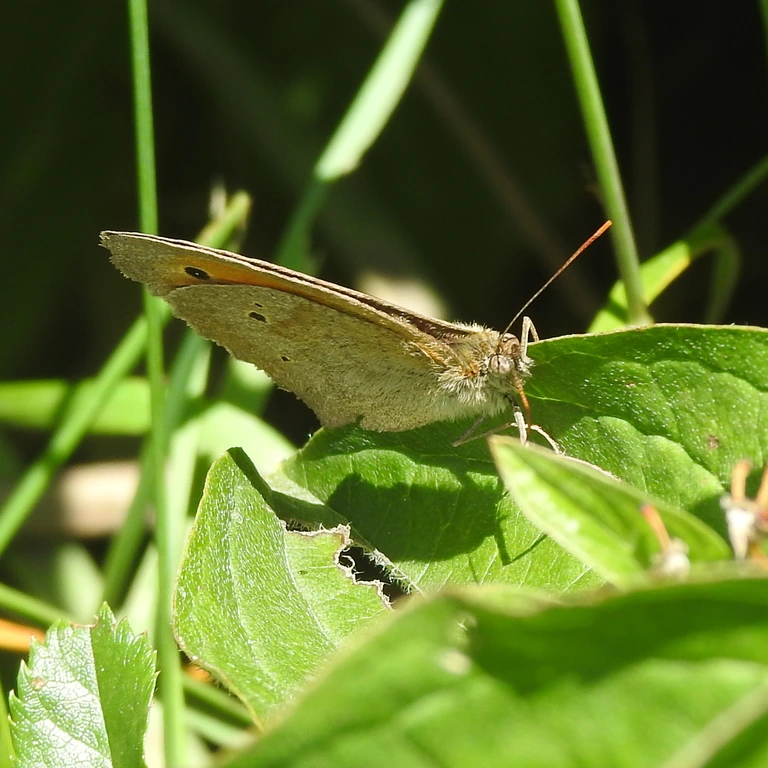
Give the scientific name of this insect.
Maniola jurtina
